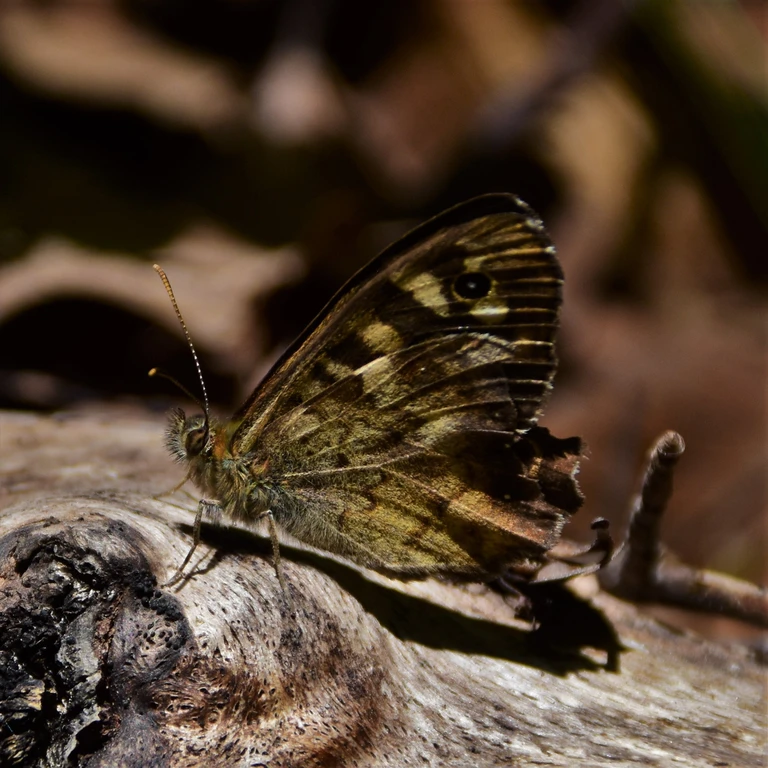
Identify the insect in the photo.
Pararge aegeria
